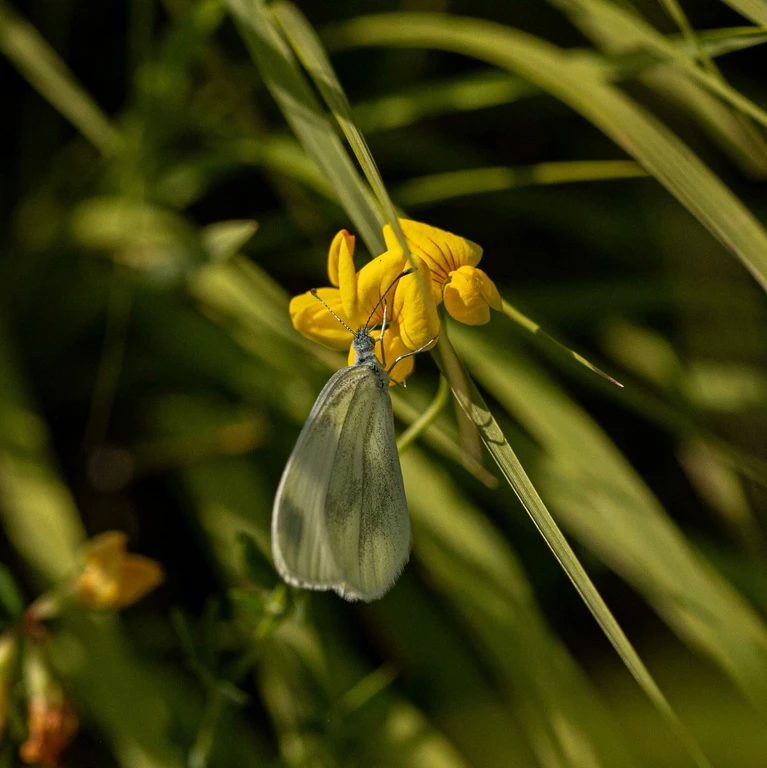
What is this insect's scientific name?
Leptidea sinapis/juvernica
